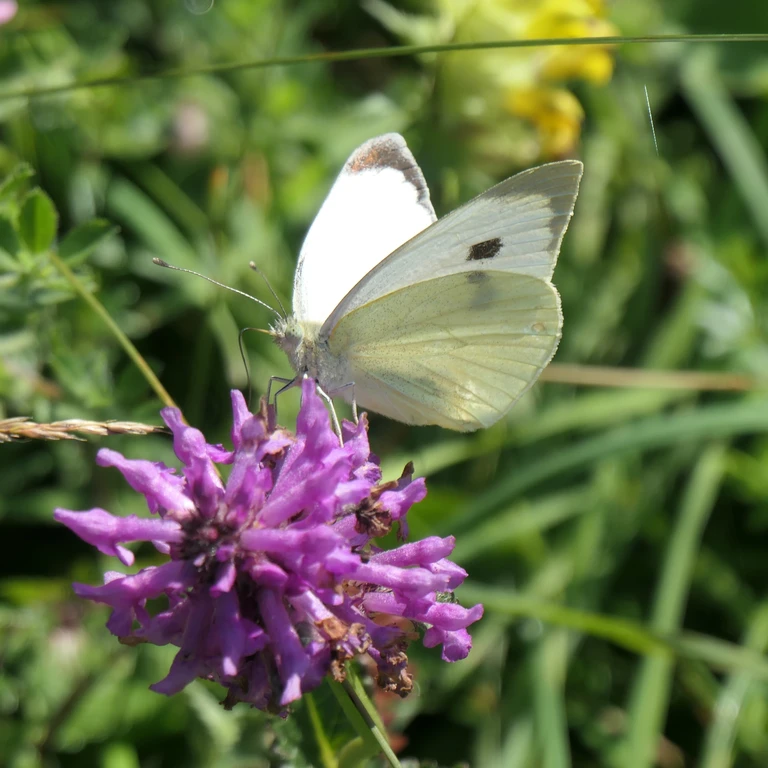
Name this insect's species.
Pieris brassicae
